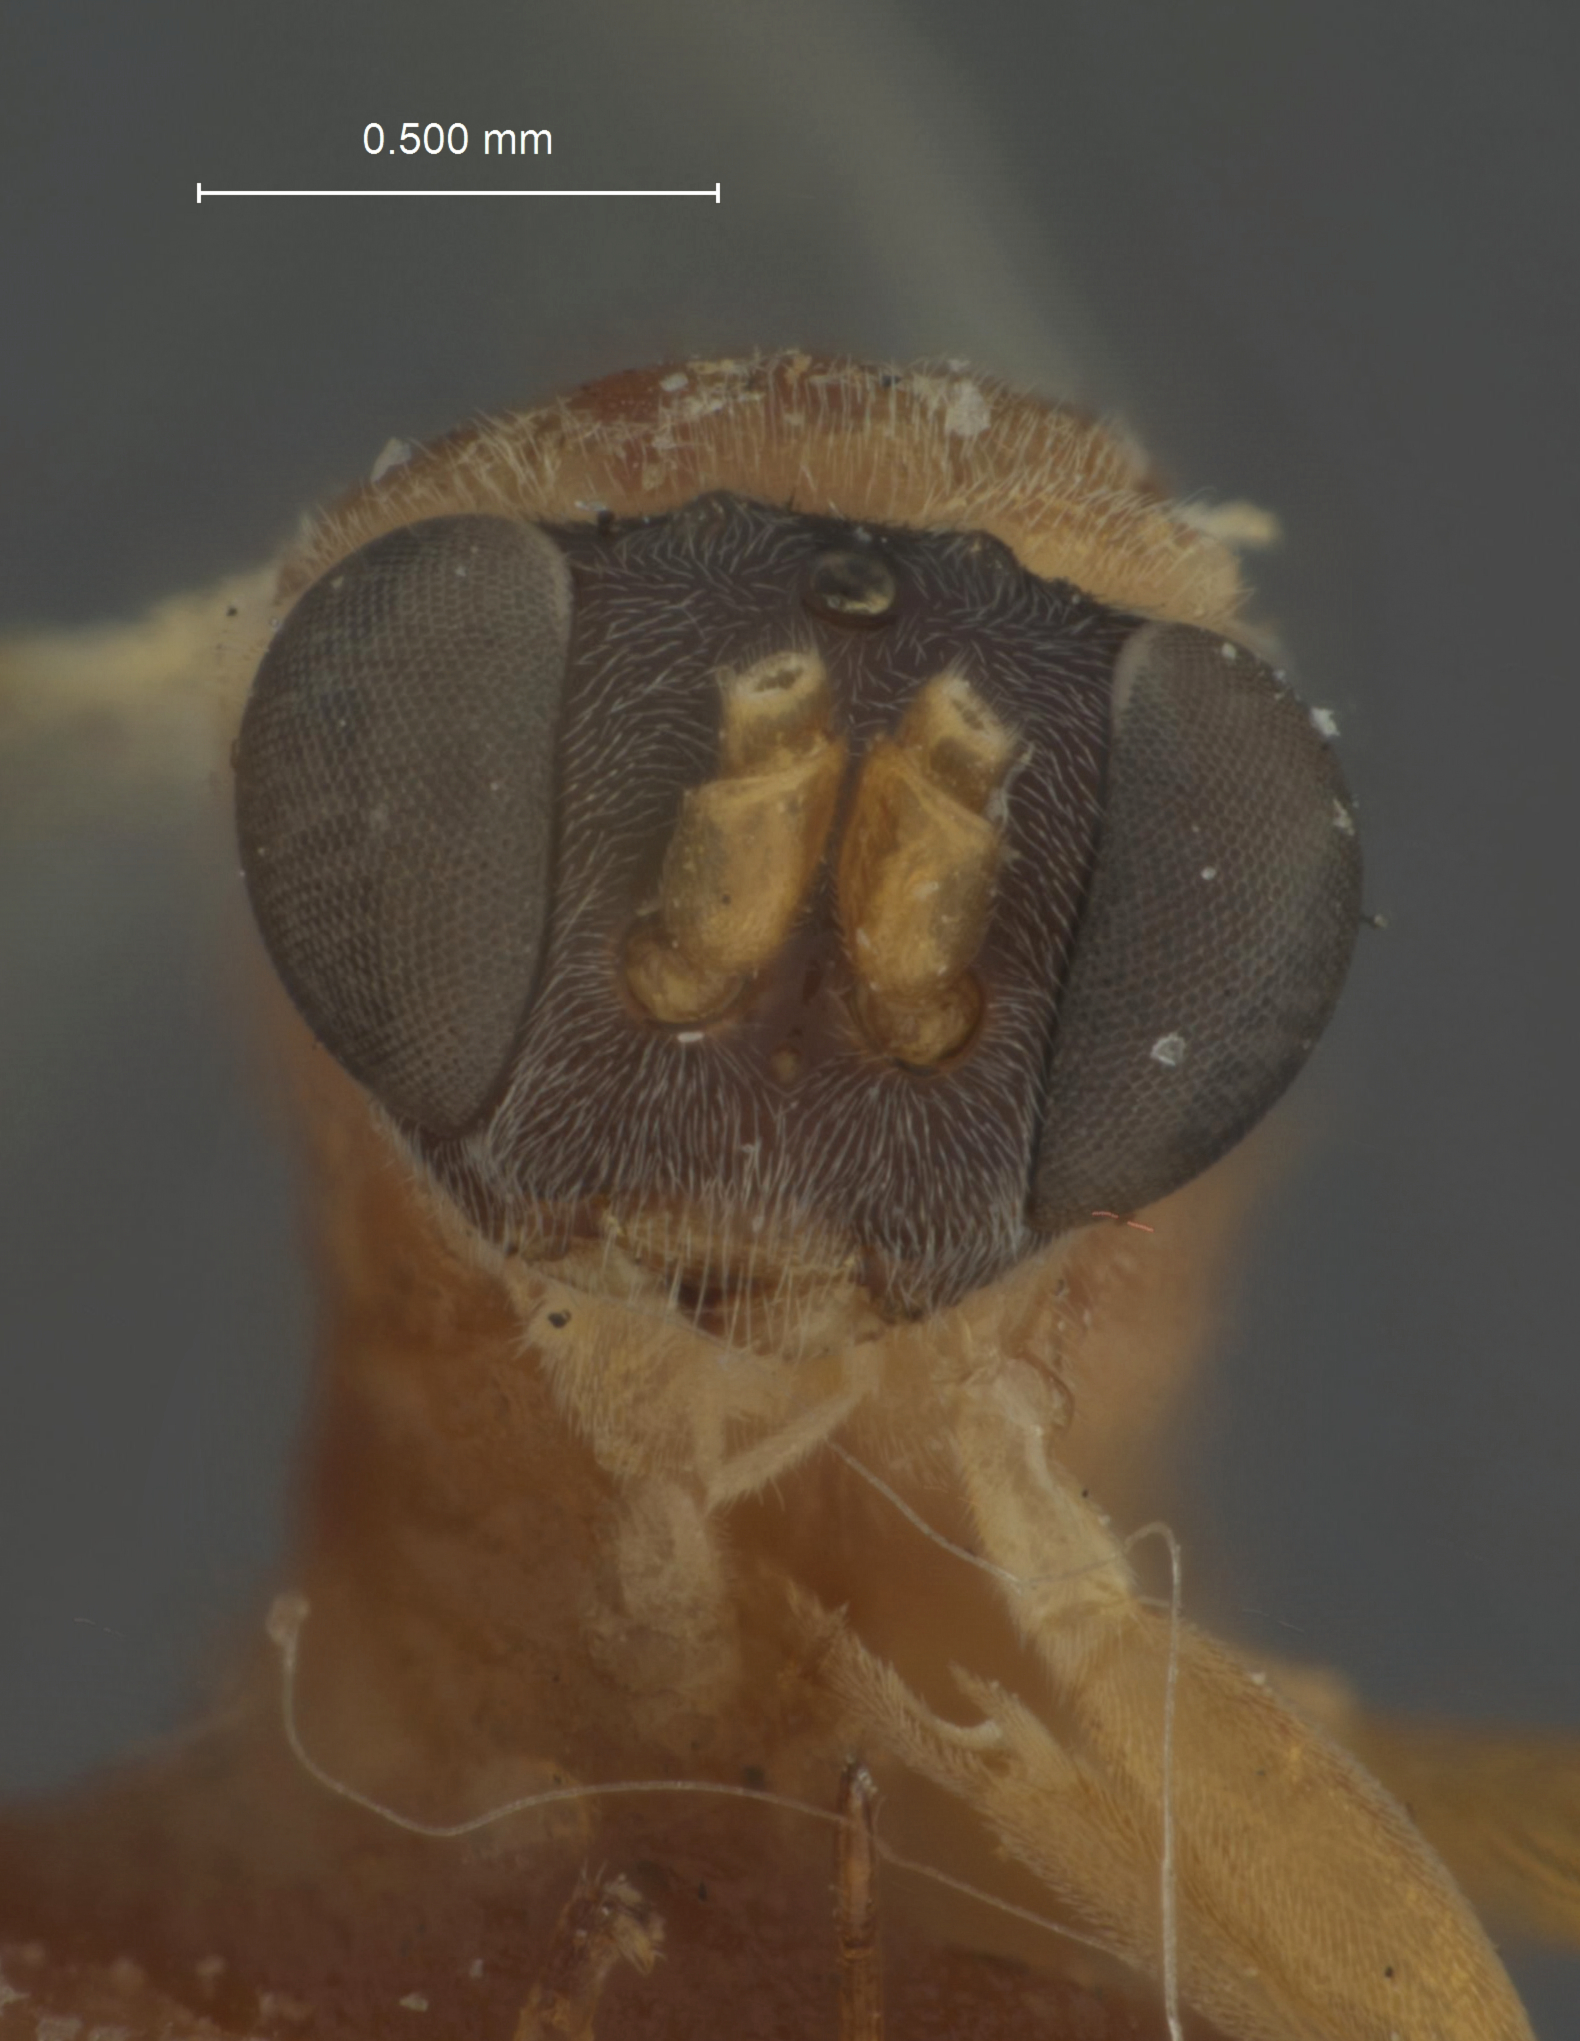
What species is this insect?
Otacustes atriceps
